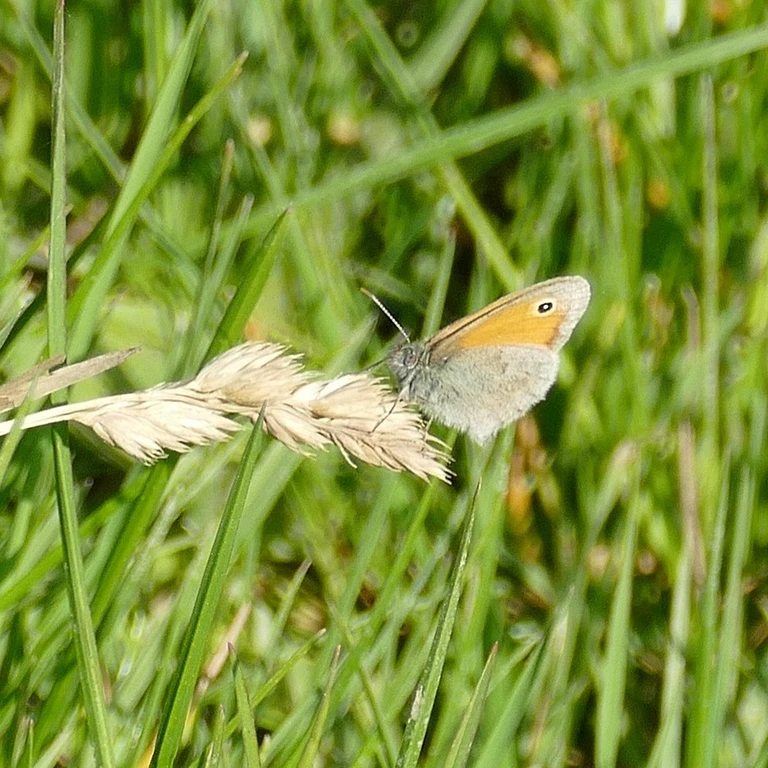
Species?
Coenonympha pamphilus
